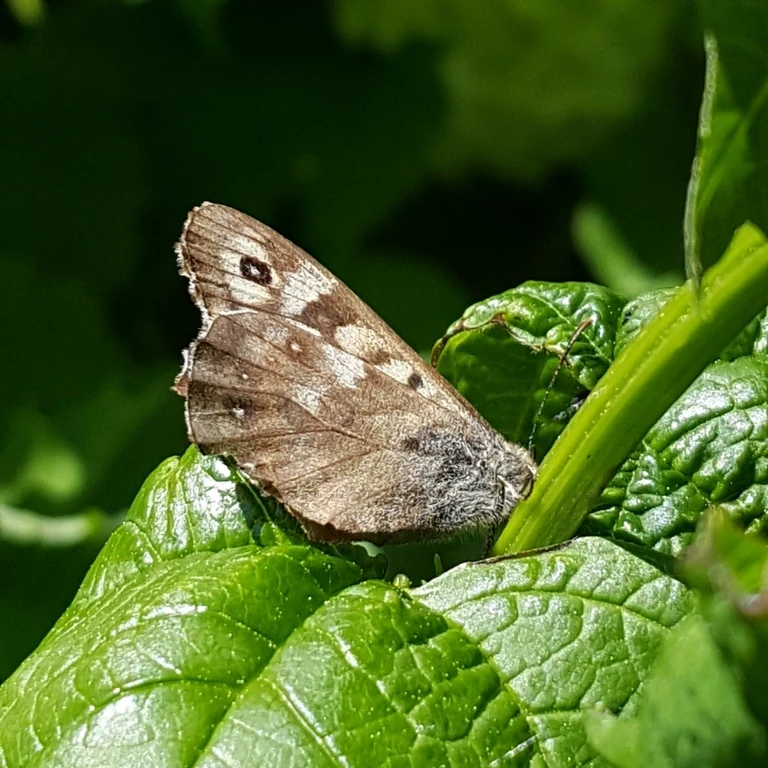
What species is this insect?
Pararge aegeria
